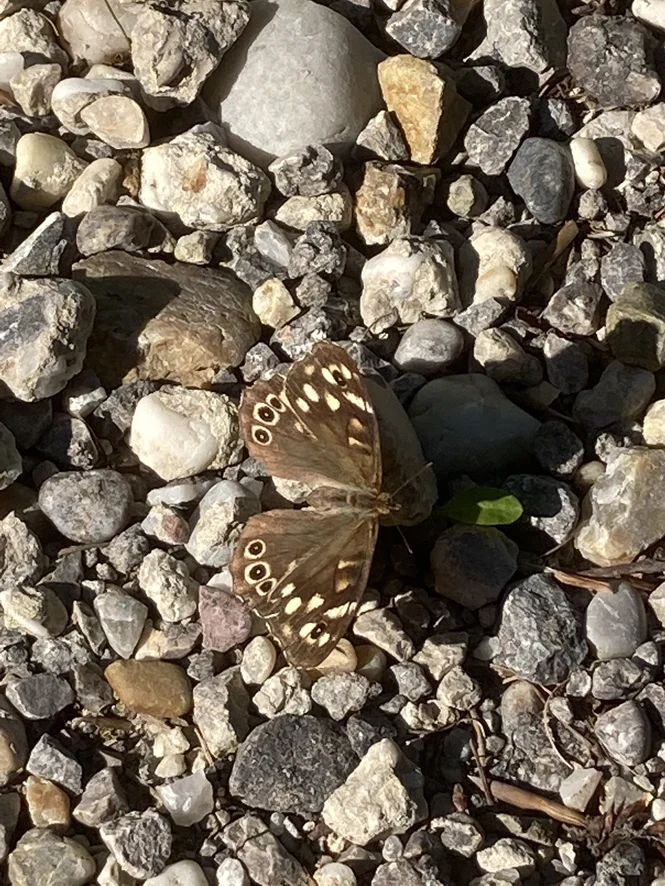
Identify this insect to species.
Pararge aegeria
